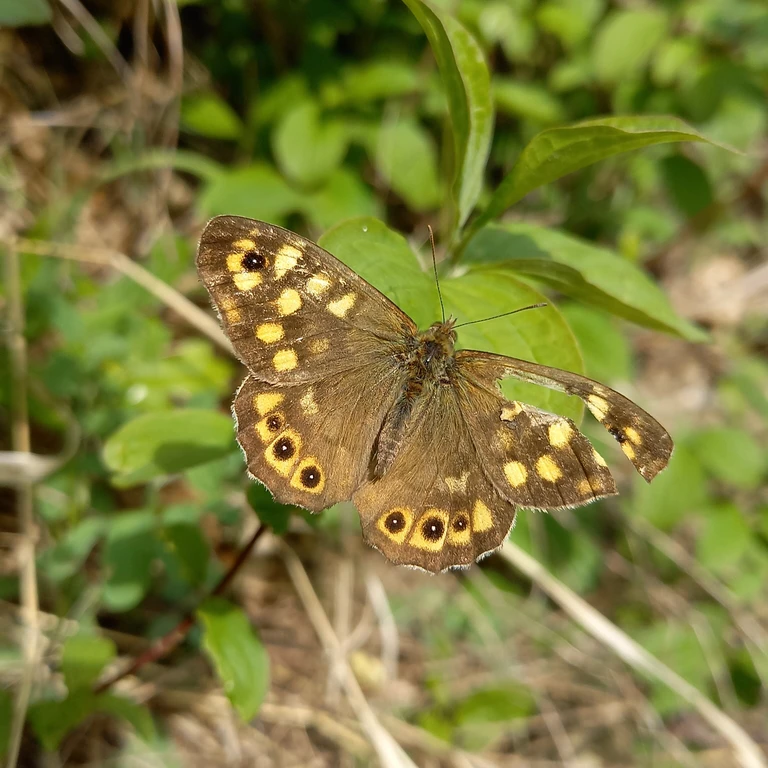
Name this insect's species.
Pararge aegeria
